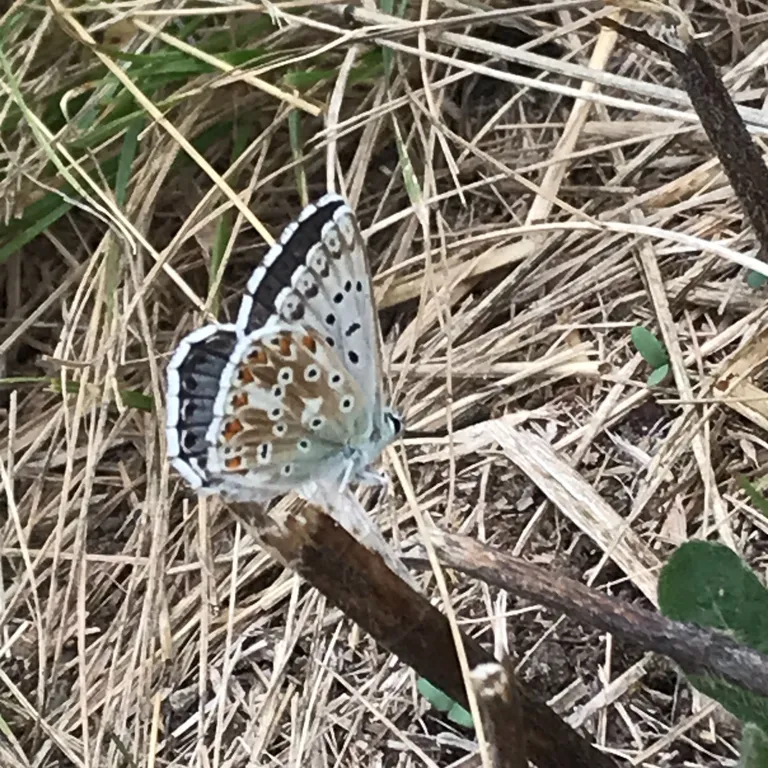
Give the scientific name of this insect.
Lysandra coridon
